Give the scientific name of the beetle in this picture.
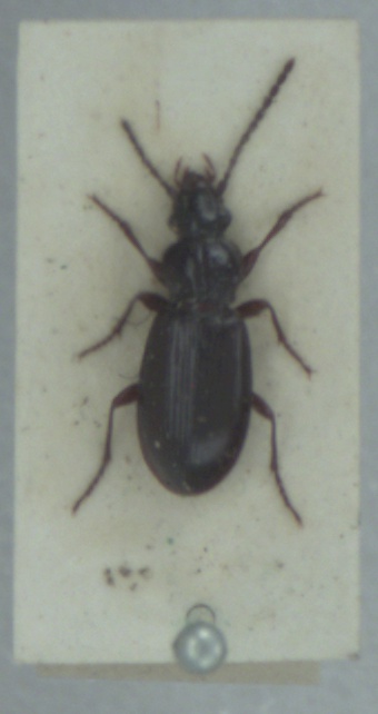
Patrobus assimilis
